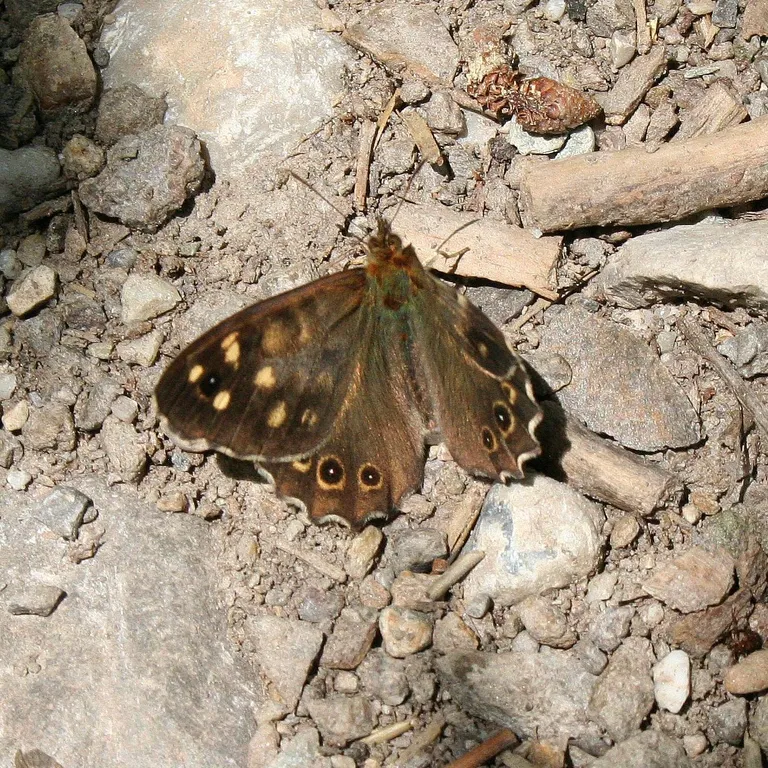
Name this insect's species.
Pararge aegeria
